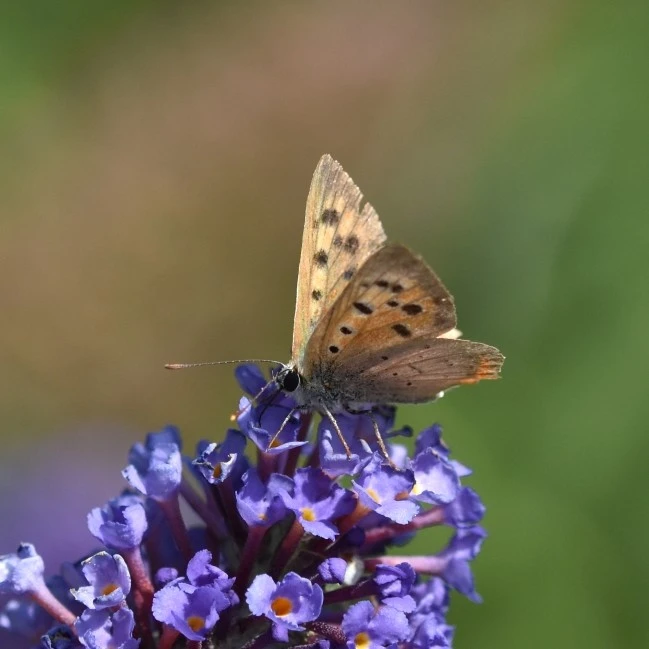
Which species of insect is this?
Lycaena phlaeas
